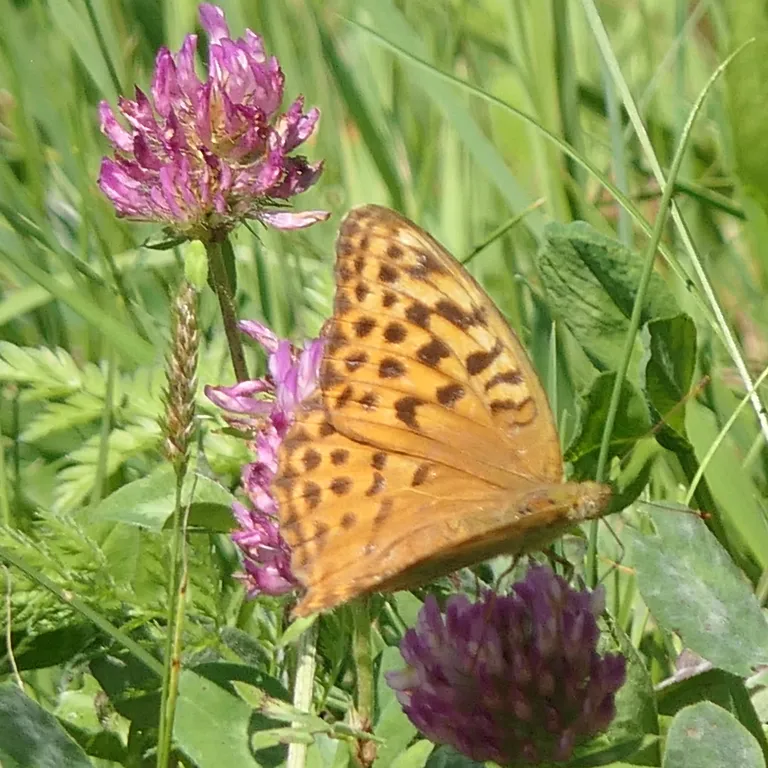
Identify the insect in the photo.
Argynnis paphia
